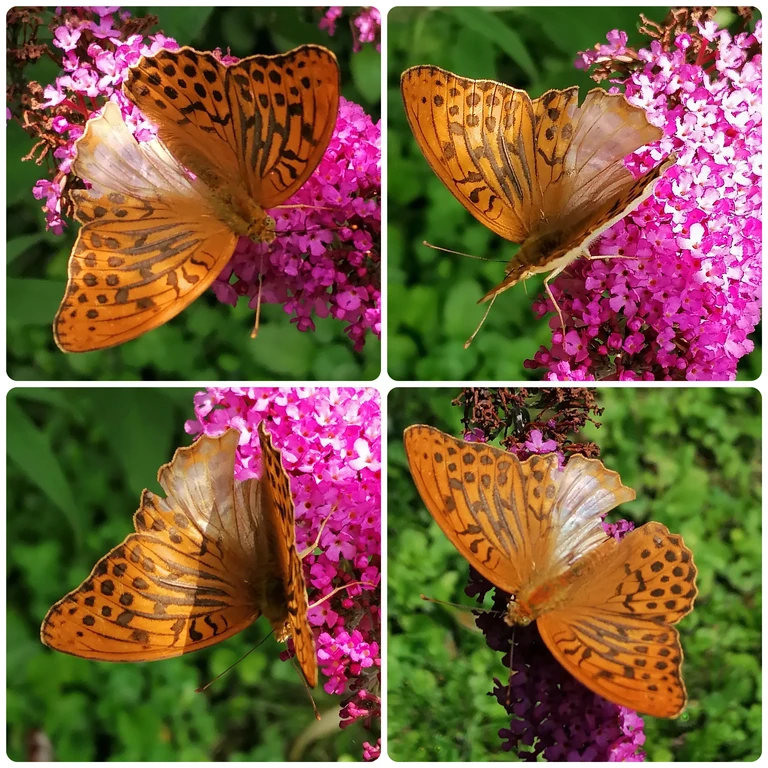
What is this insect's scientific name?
Argynnis paphia
